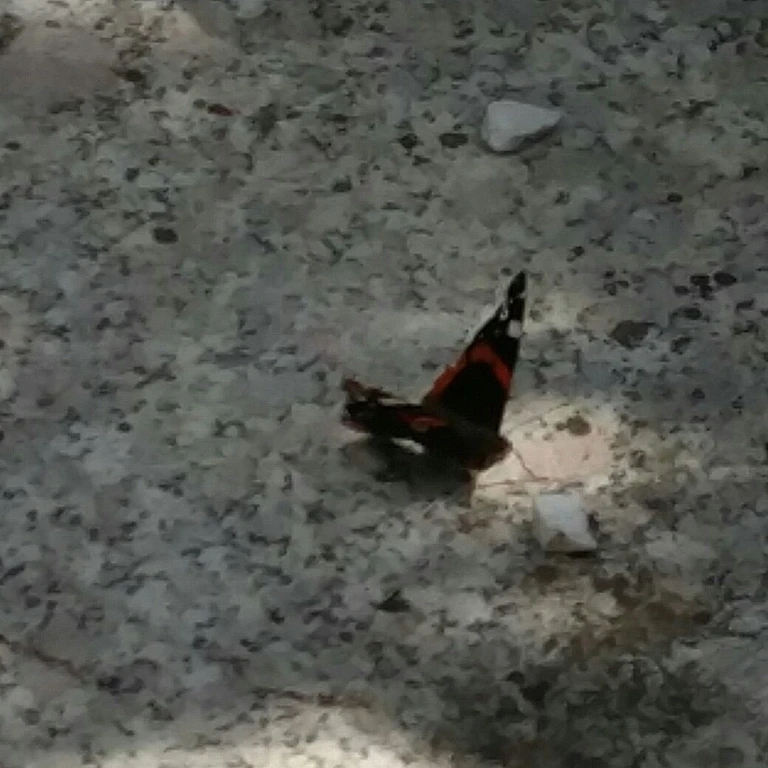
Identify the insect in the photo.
Vanessa atalanta
